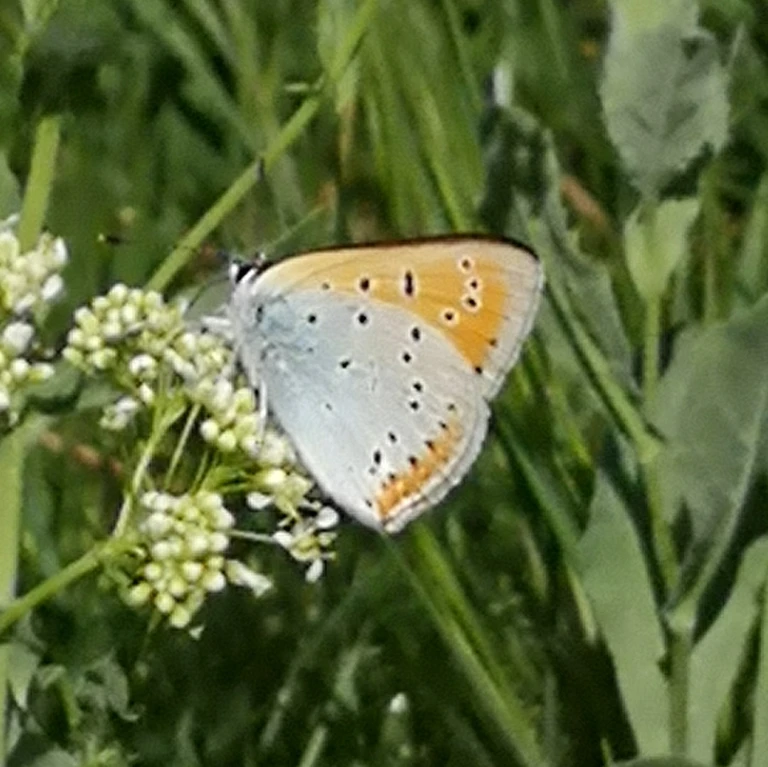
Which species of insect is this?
Lycaena dispar
